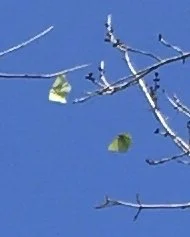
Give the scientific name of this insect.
Gonepteryx rhamni
